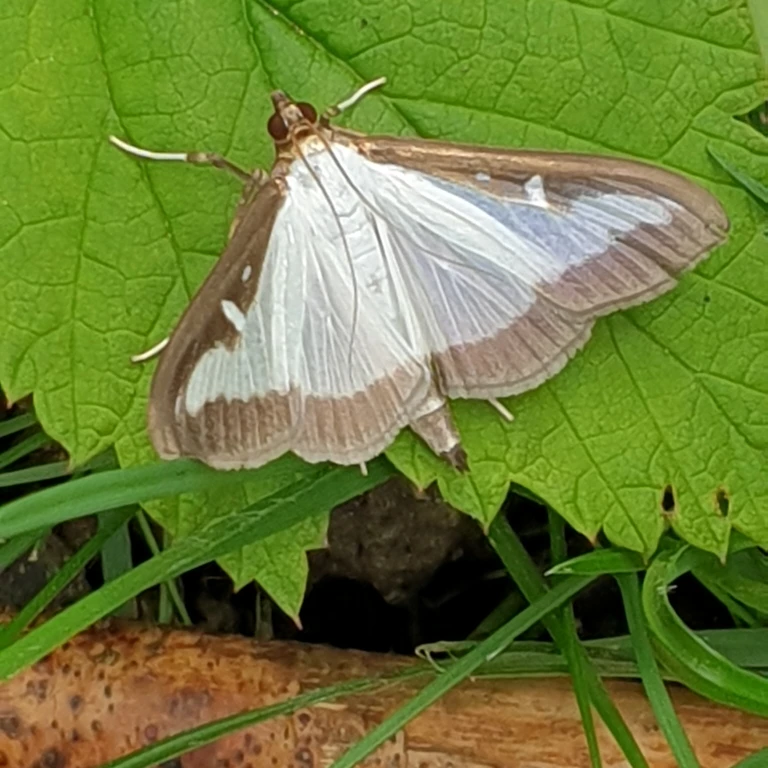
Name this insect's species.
Cydalima perspectalis
